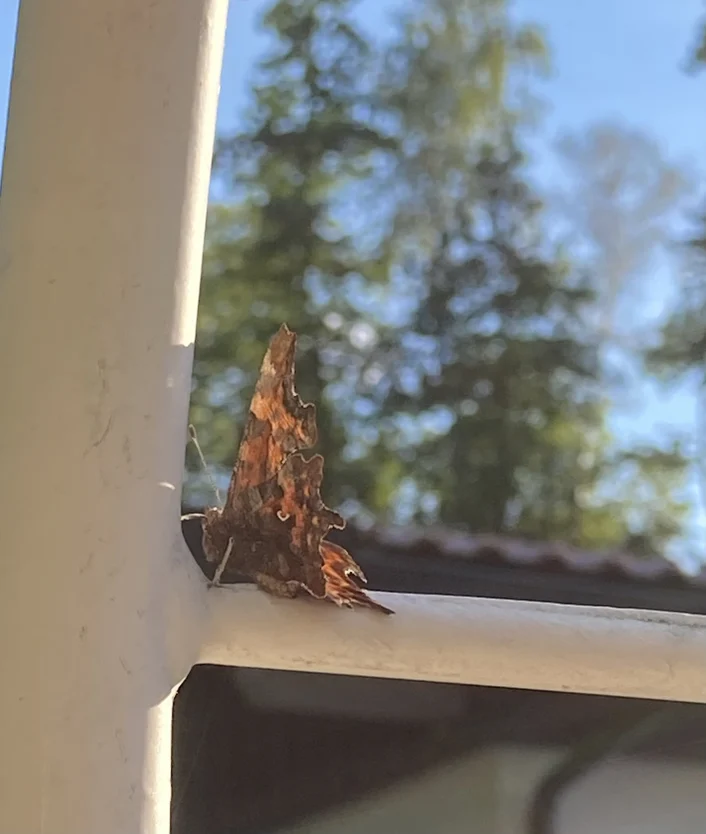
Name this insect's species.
Polygonia c-album
